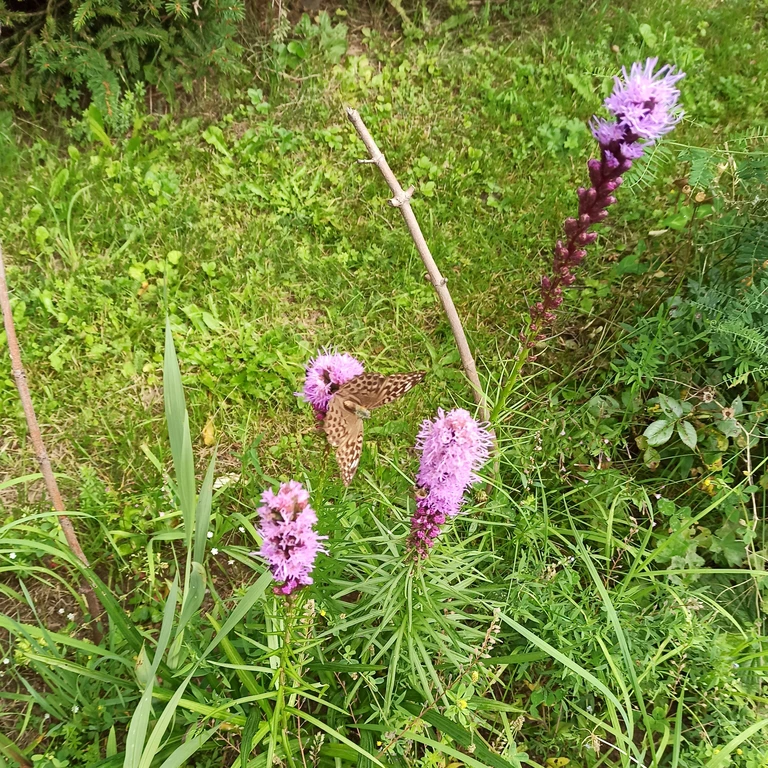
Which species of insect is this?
Argynnis paphia
